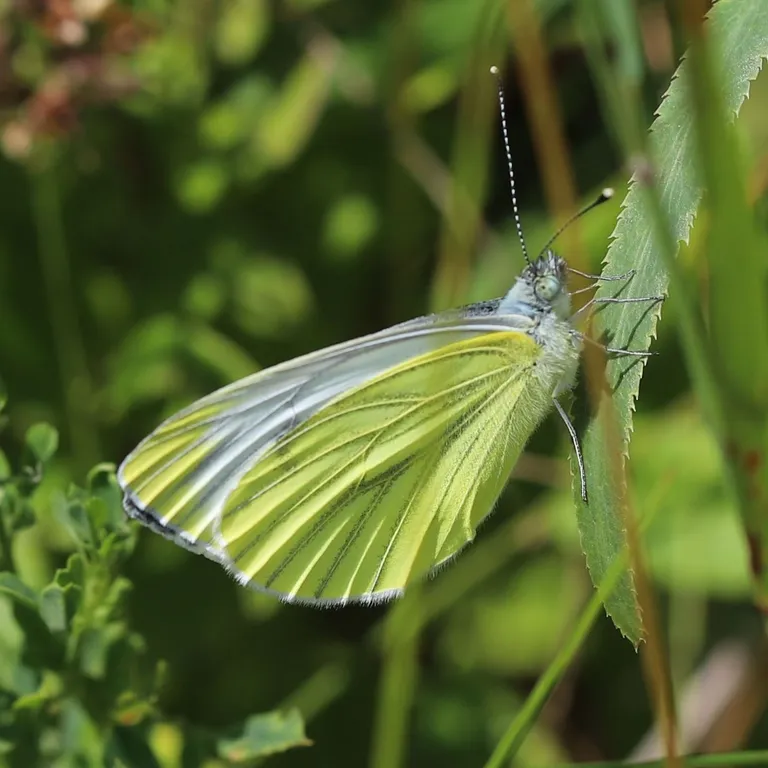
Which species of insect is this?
Pieris napi
